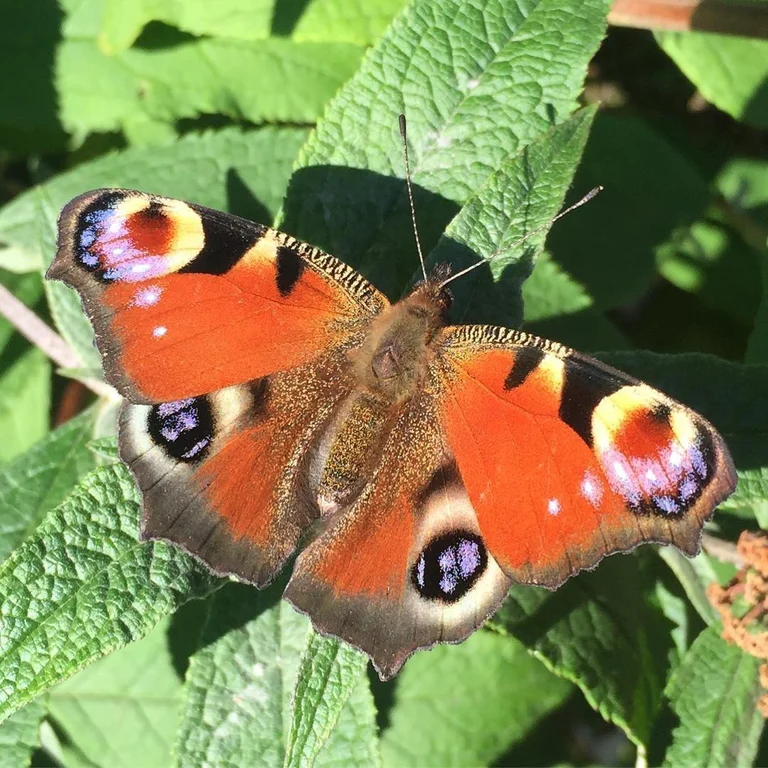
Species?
Aglais io
